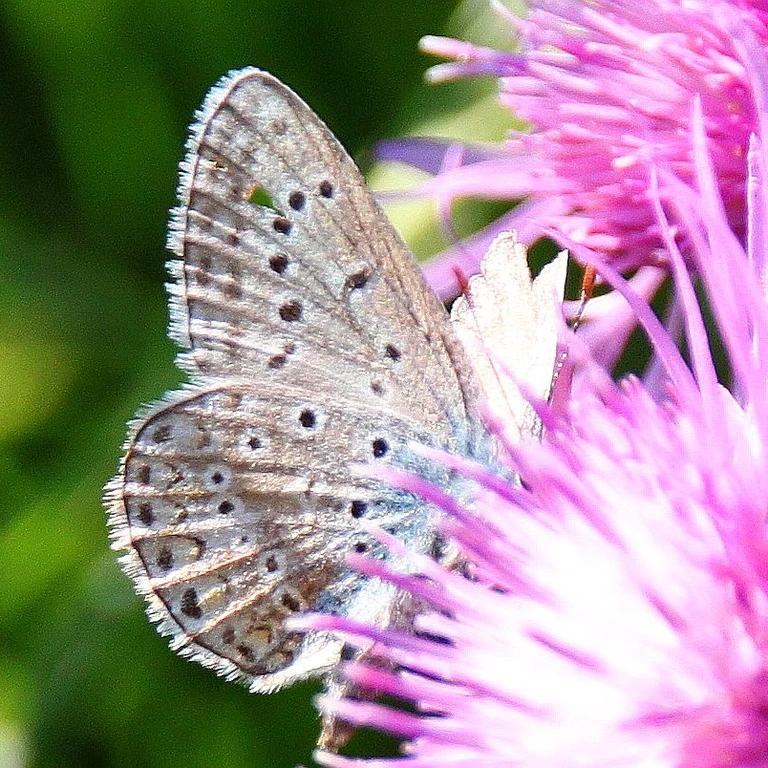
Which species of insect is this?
Polyommatus icarus
